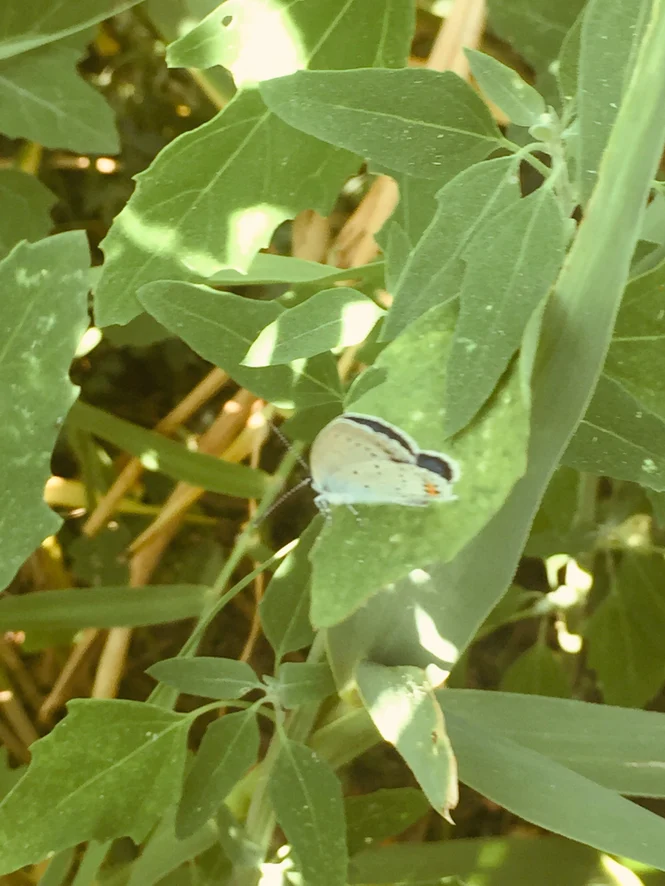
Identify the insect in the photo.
Cupido argiades (also Elkalyce argiades)
